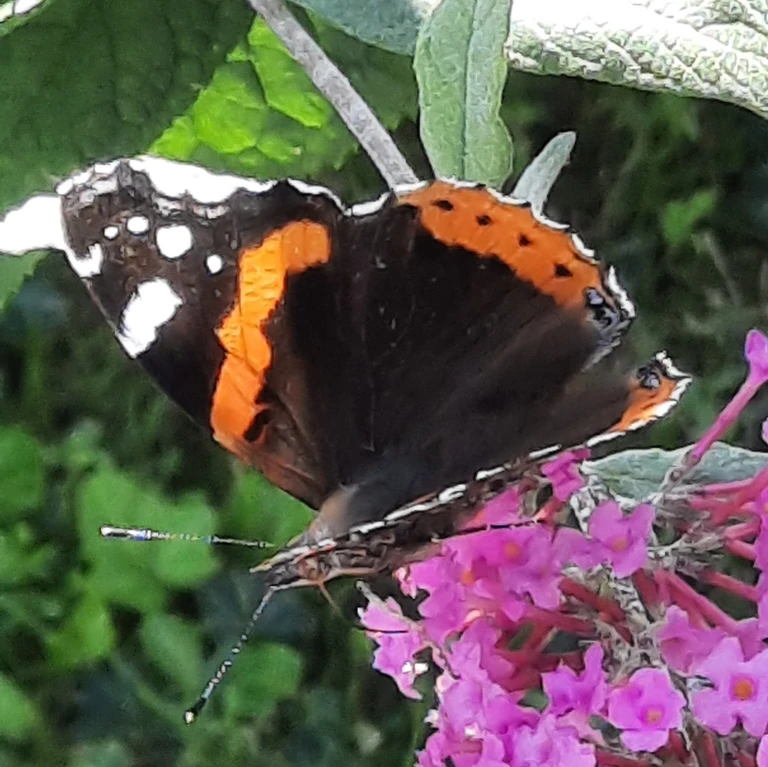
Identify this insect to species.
Vanessa atalanta
